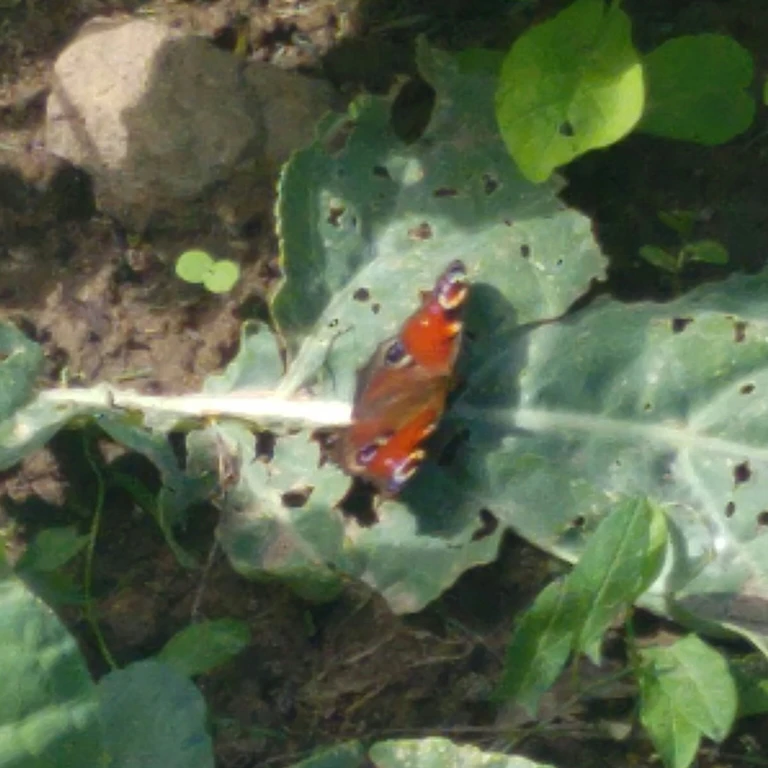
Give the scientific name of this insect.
Aglais io
